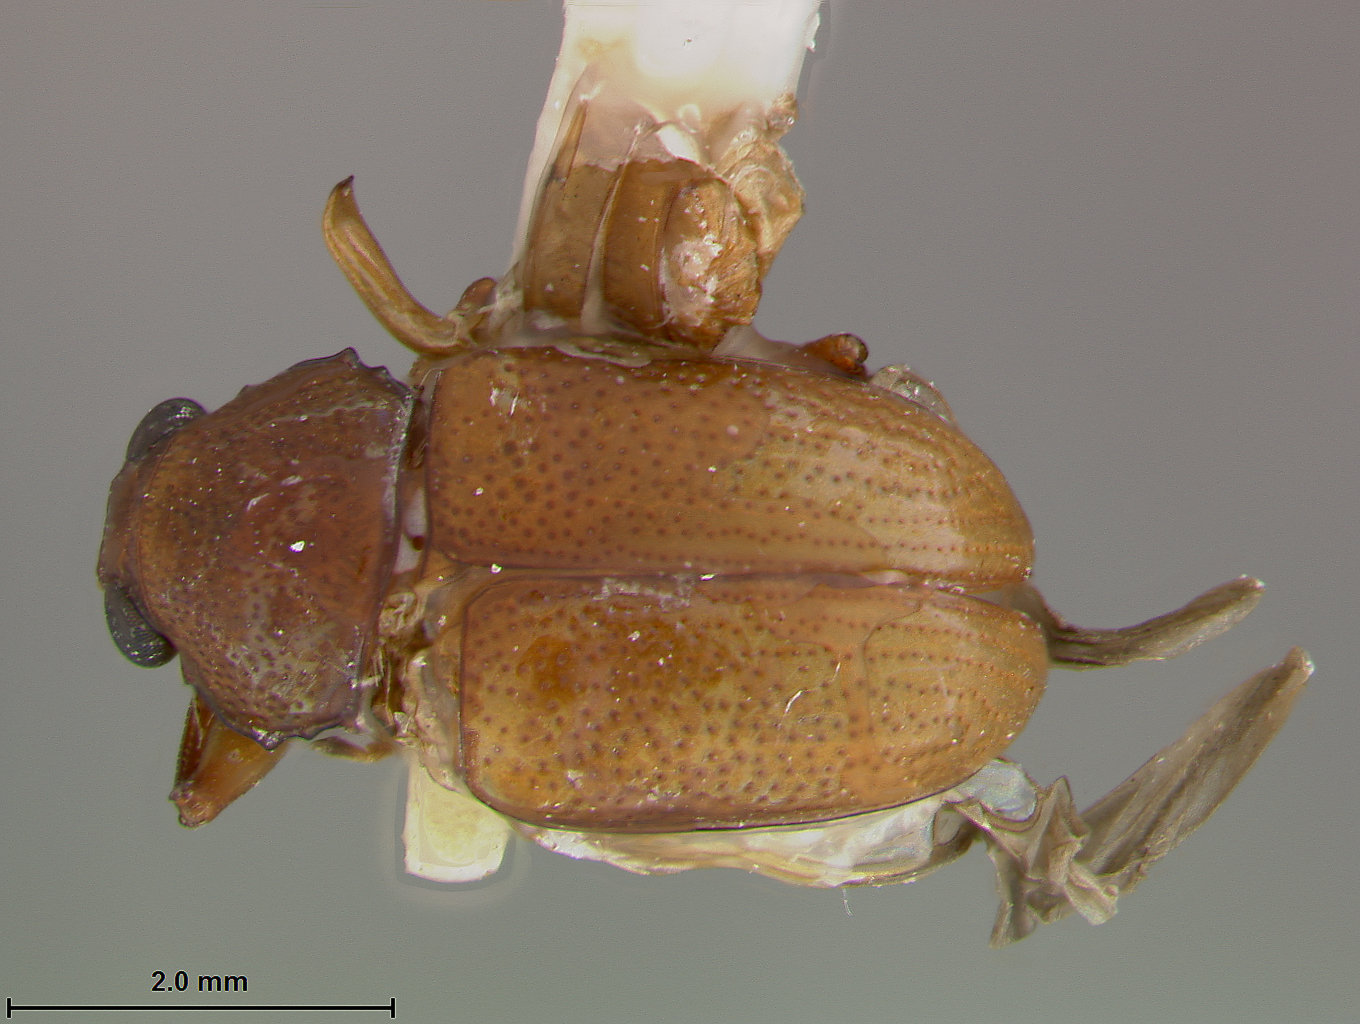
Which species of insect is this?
Colaspis grandicollis
